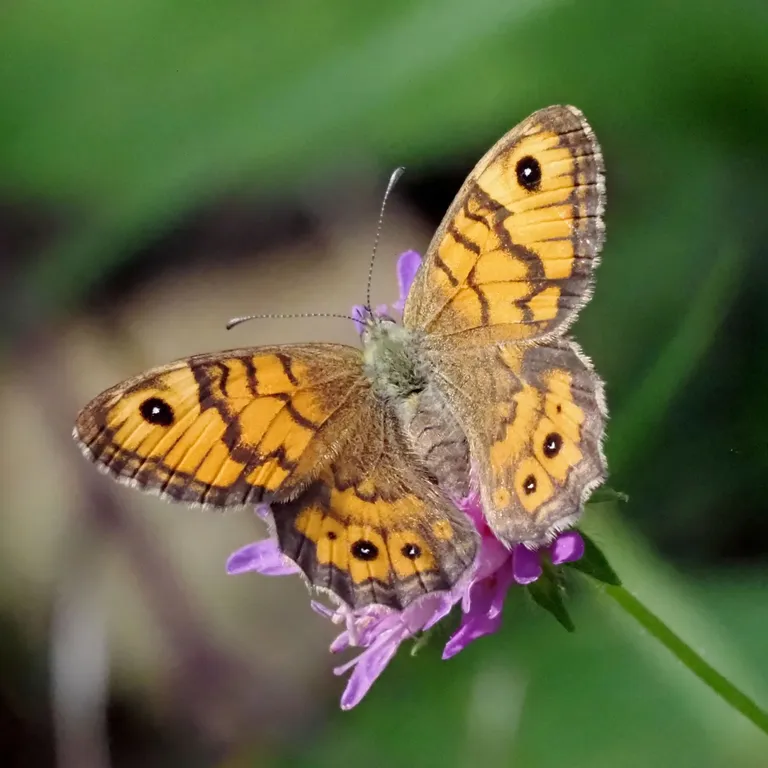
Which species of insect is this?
Lasiommata megera (also Pararge megera)
